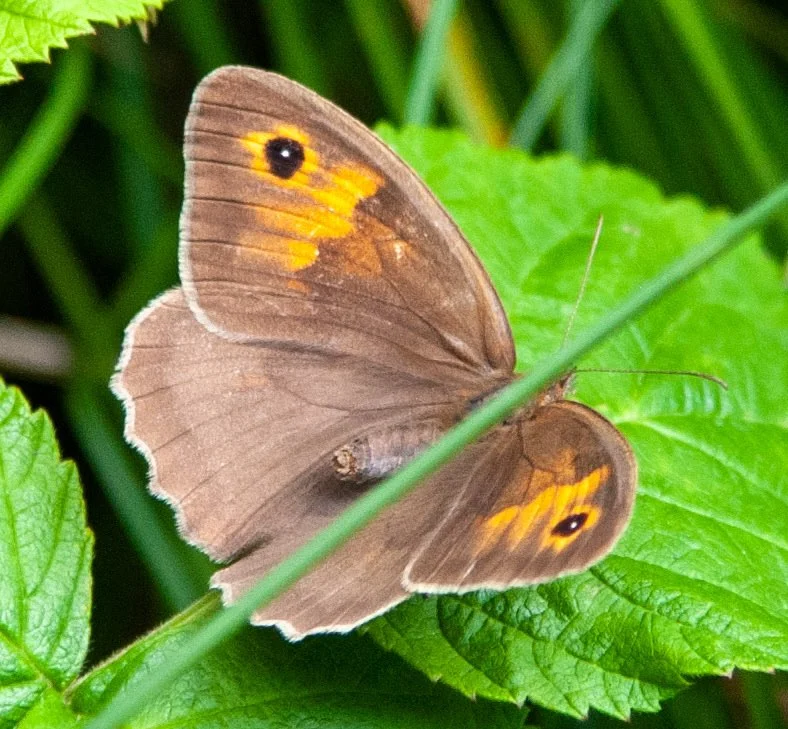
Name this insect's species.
Maniola jurtina
